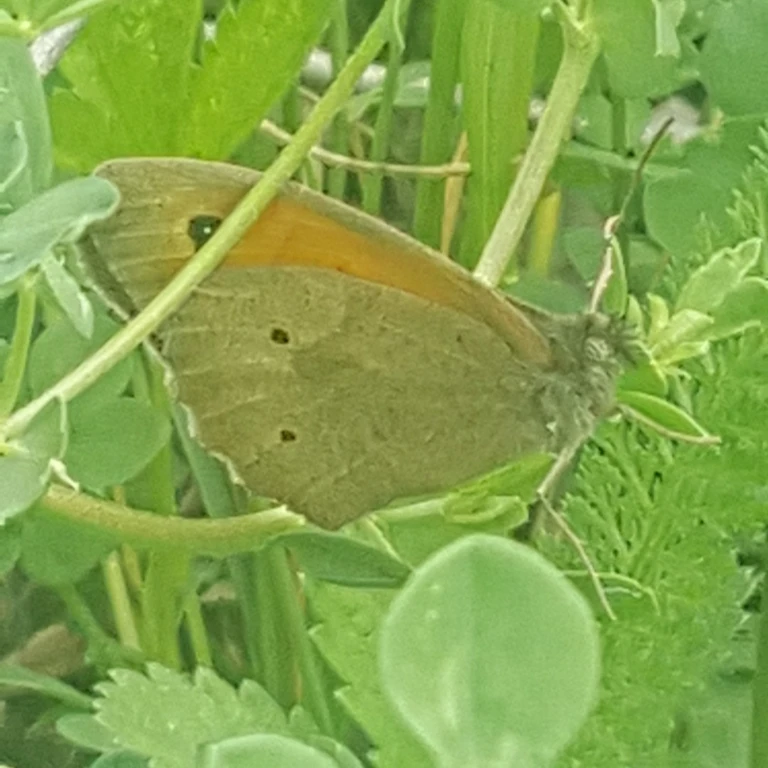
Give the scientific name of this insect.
Maniola jurtina
